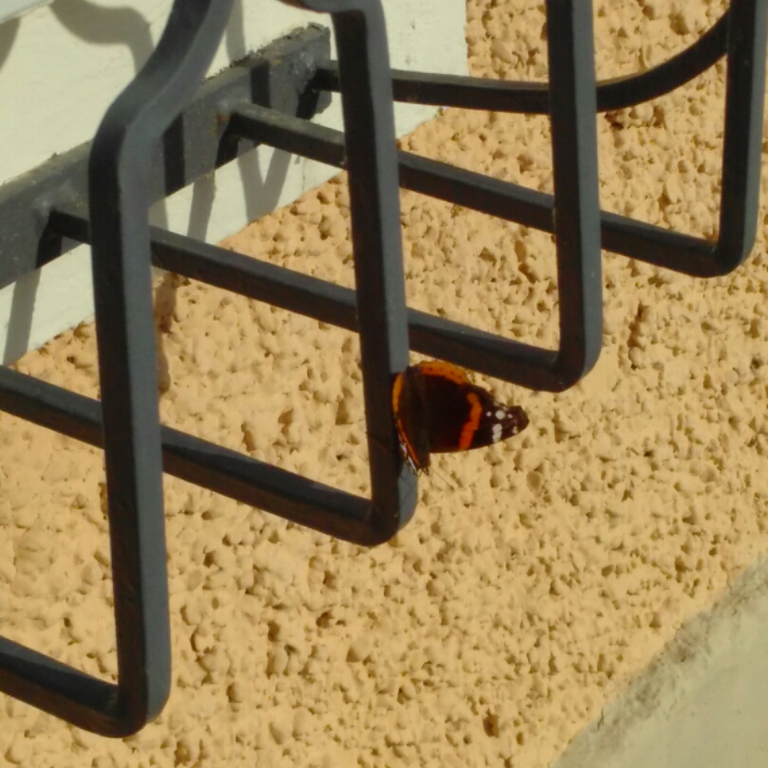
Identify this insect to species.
Vanessa atalanta
